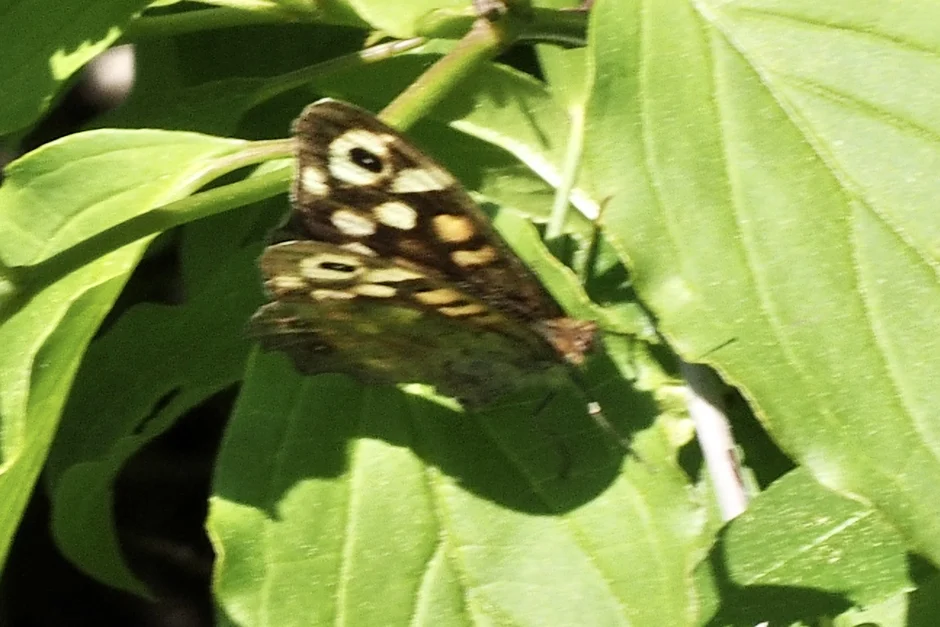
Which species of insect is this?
Pararge aegeria
